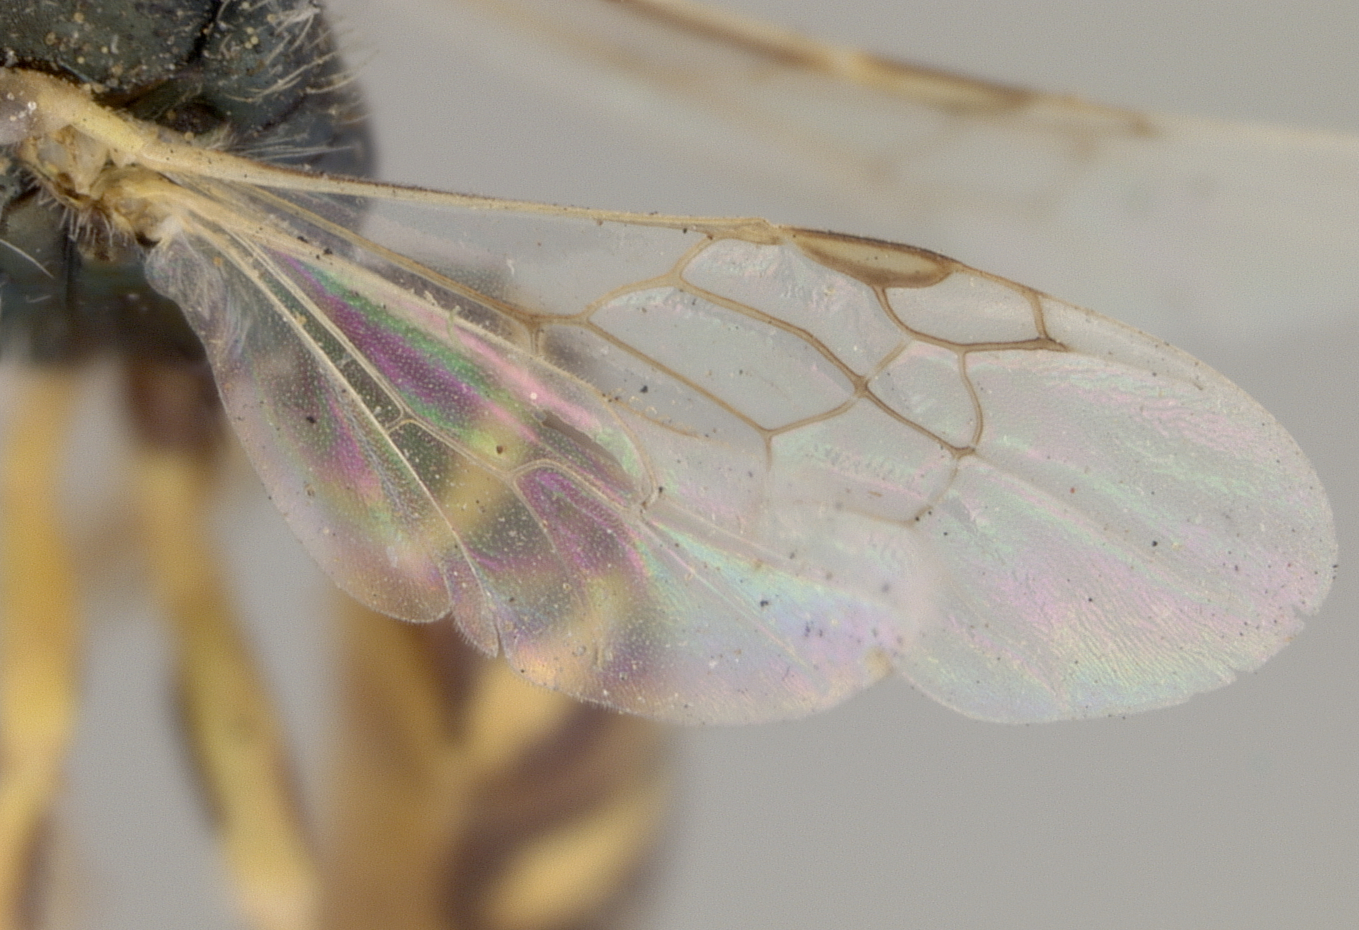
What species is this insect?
Perdita cockerelli
